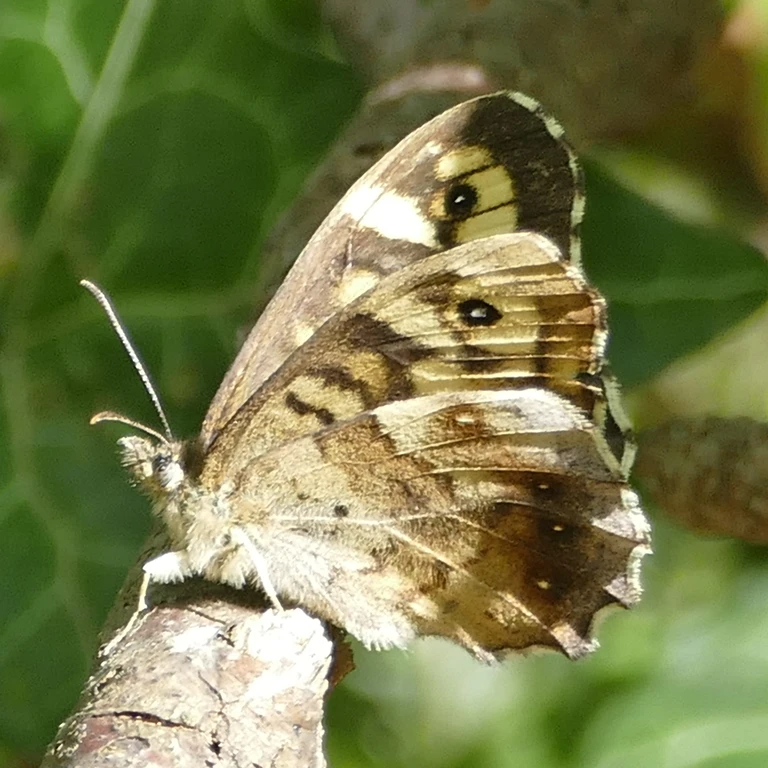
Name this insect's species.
Pararge aegeria
